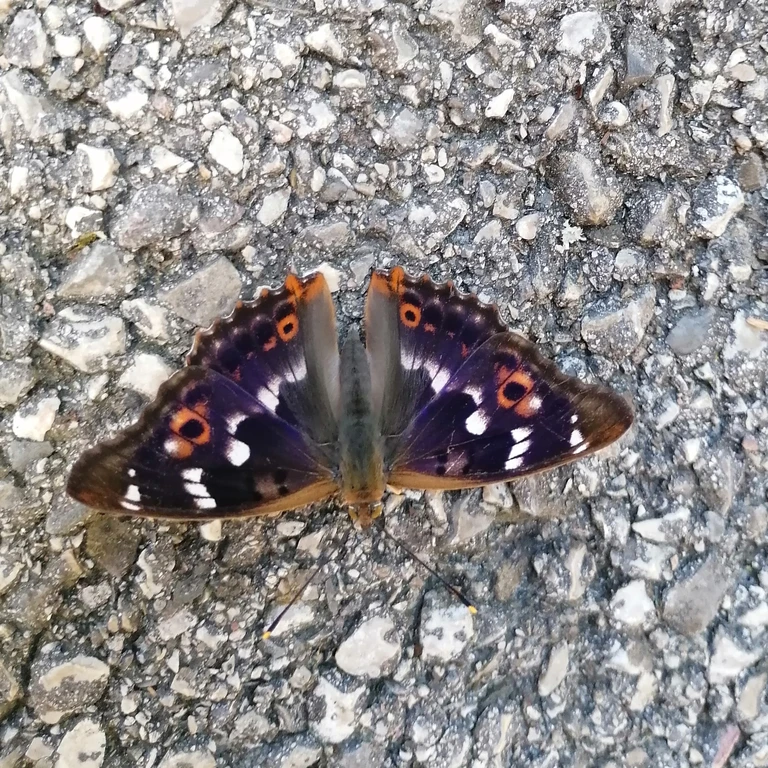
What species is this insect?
Apatura ilia
